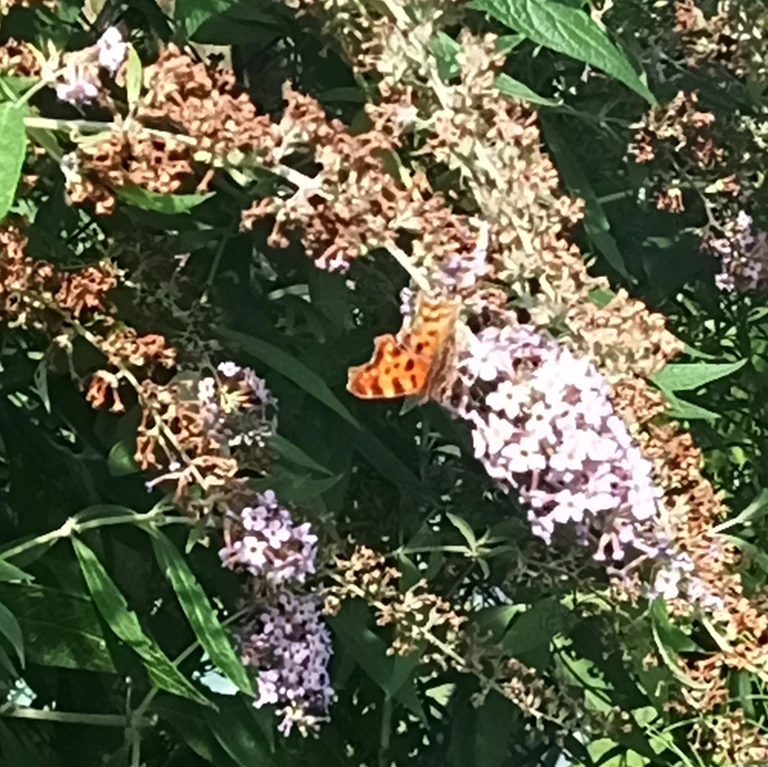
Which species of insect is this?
Polygonia c-album
